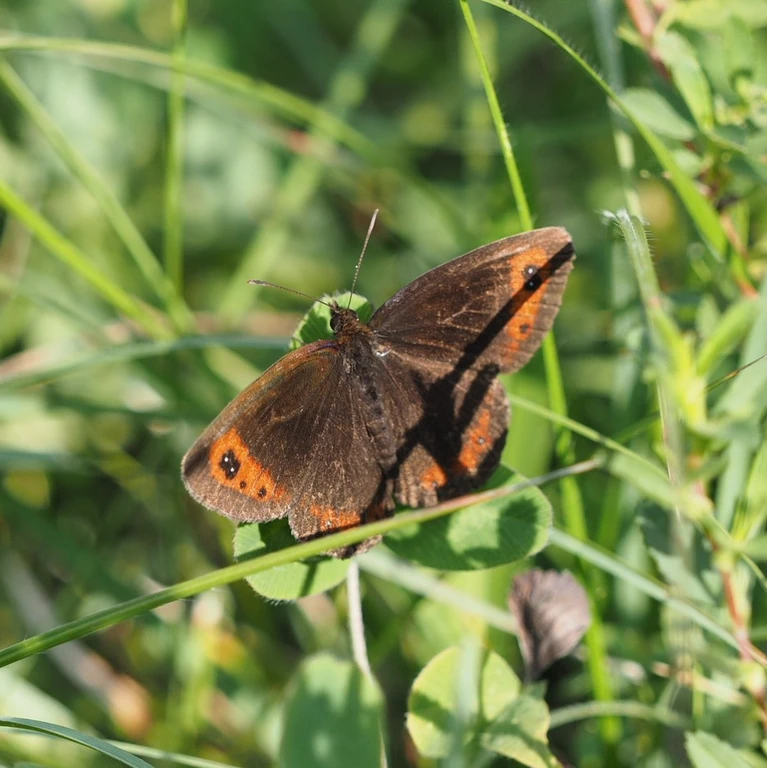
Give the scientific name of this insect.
Erebia aethiops
